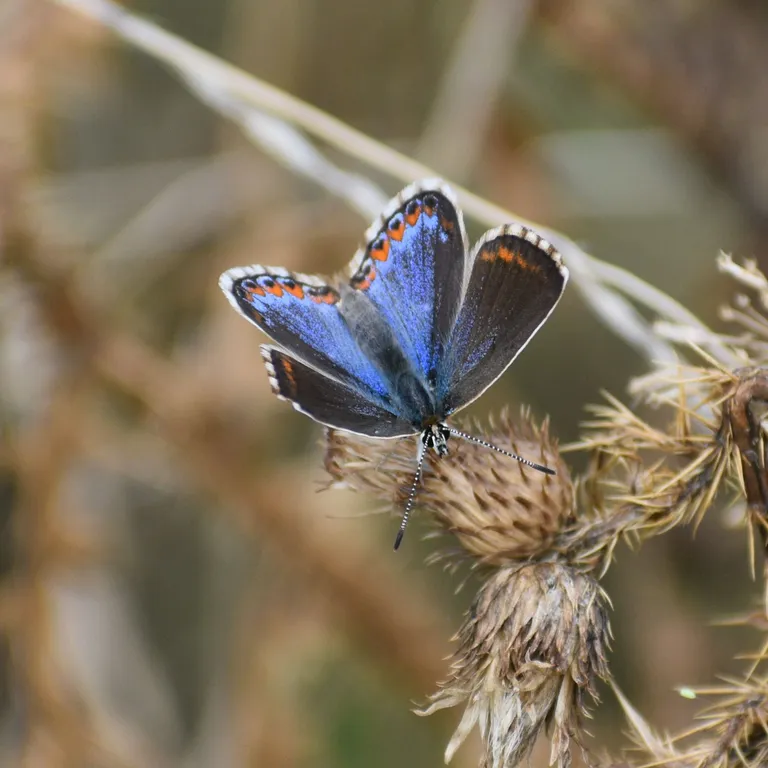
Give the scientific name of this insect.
Lysandra bellargus
